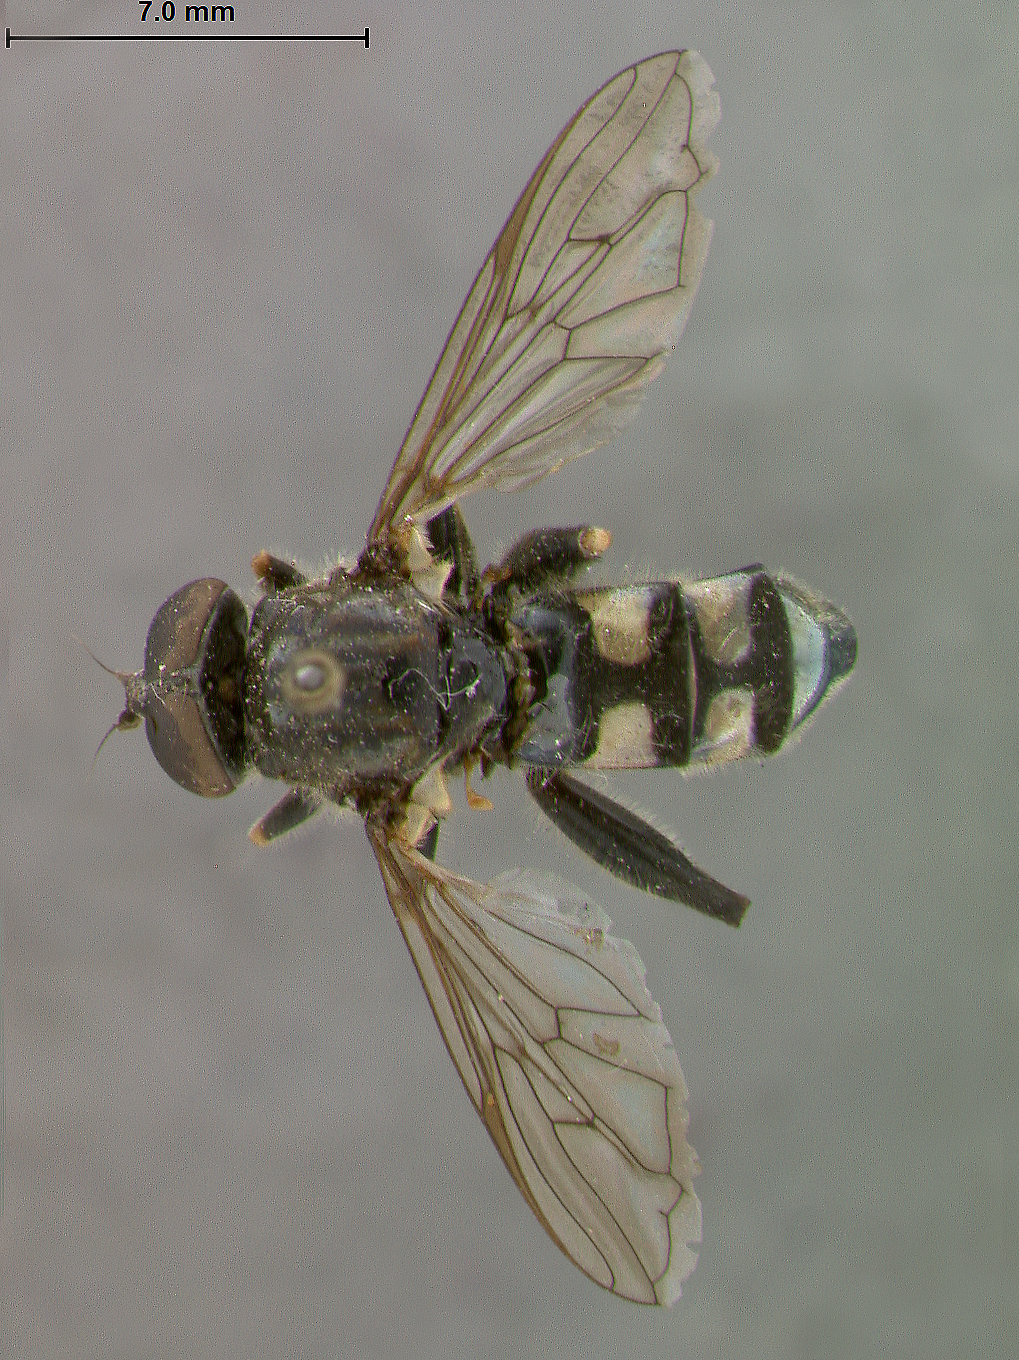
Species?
Xylota facialis
